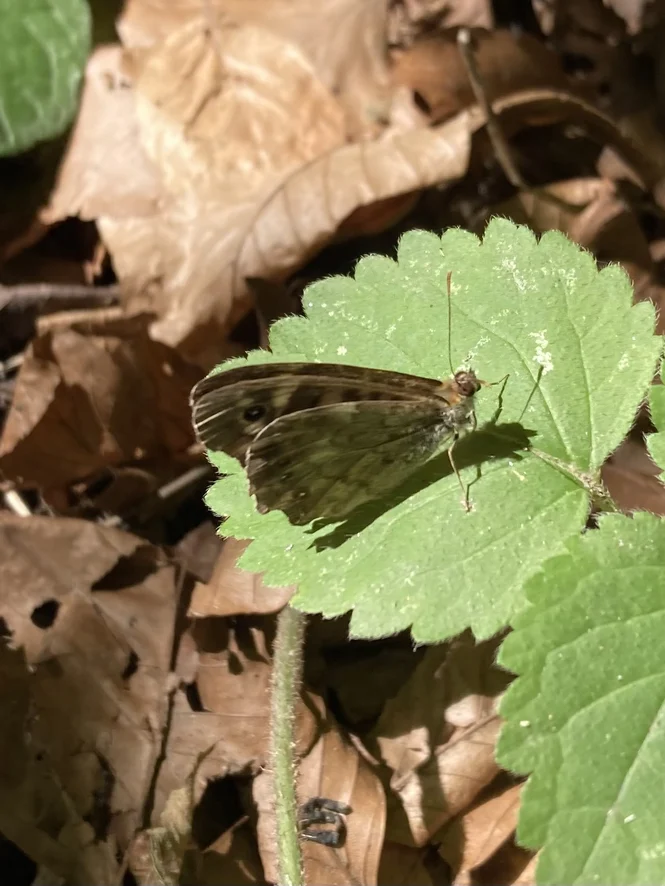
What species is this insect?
Pararge aegeria
